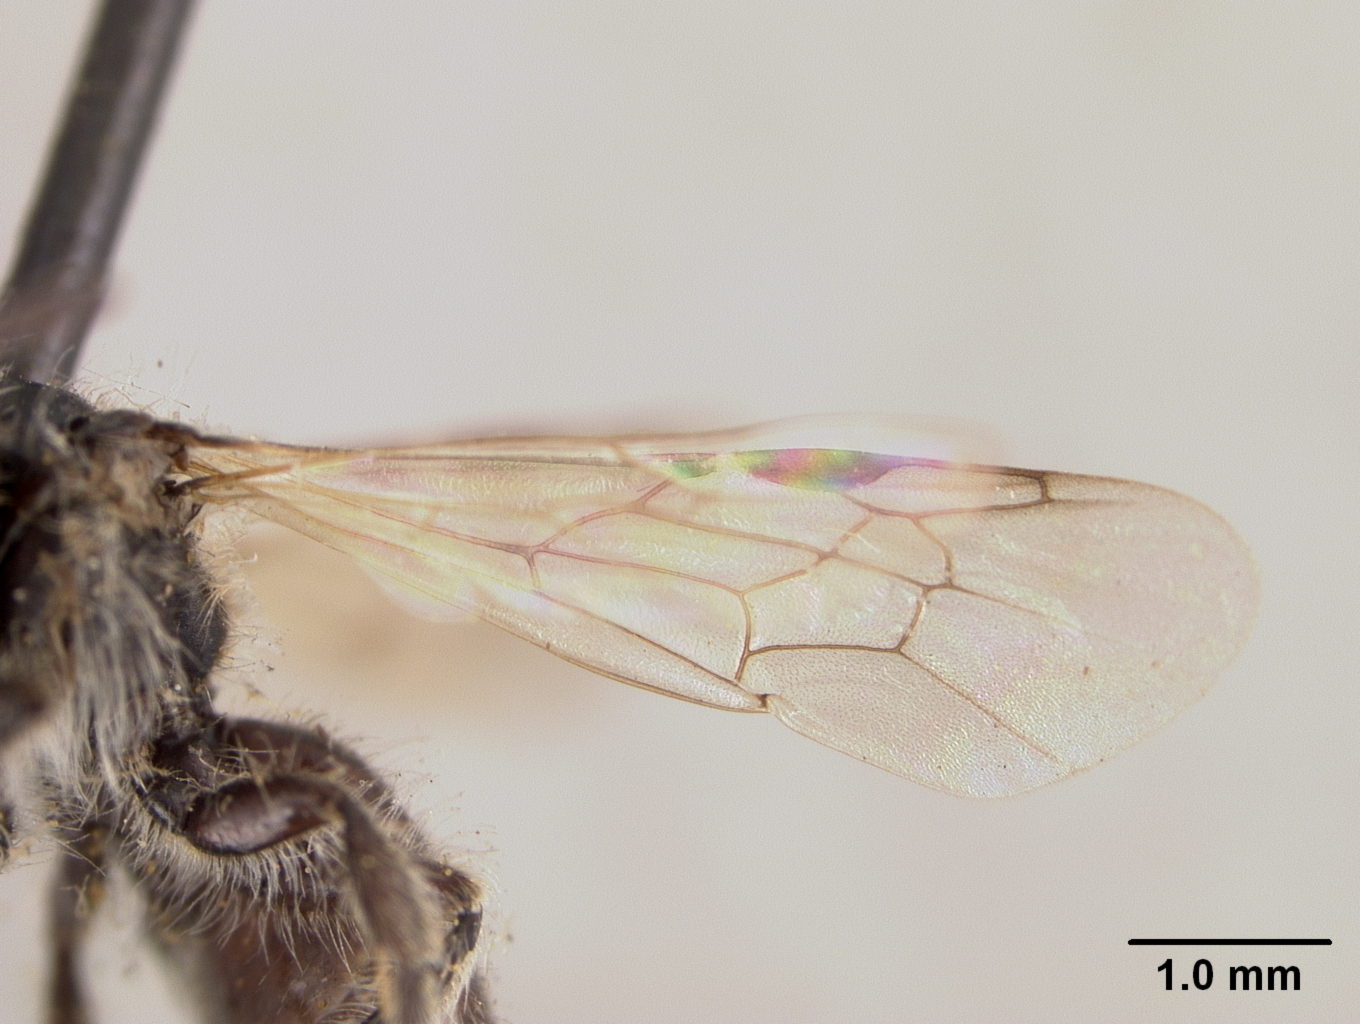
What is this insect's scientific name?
Panurginus morrisoni
